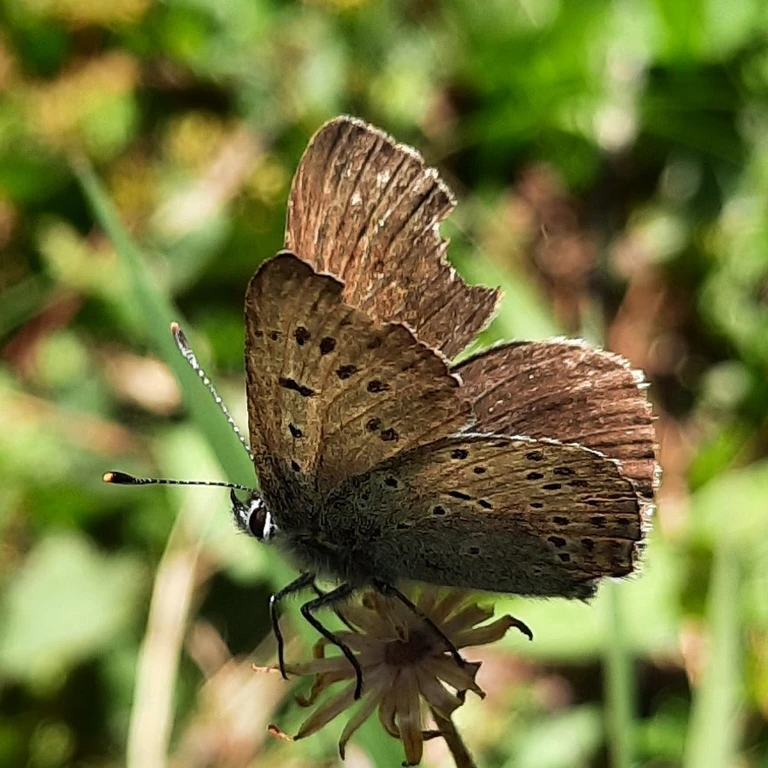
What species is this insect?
Lycaena tityrus (also Loweia tityrus)
